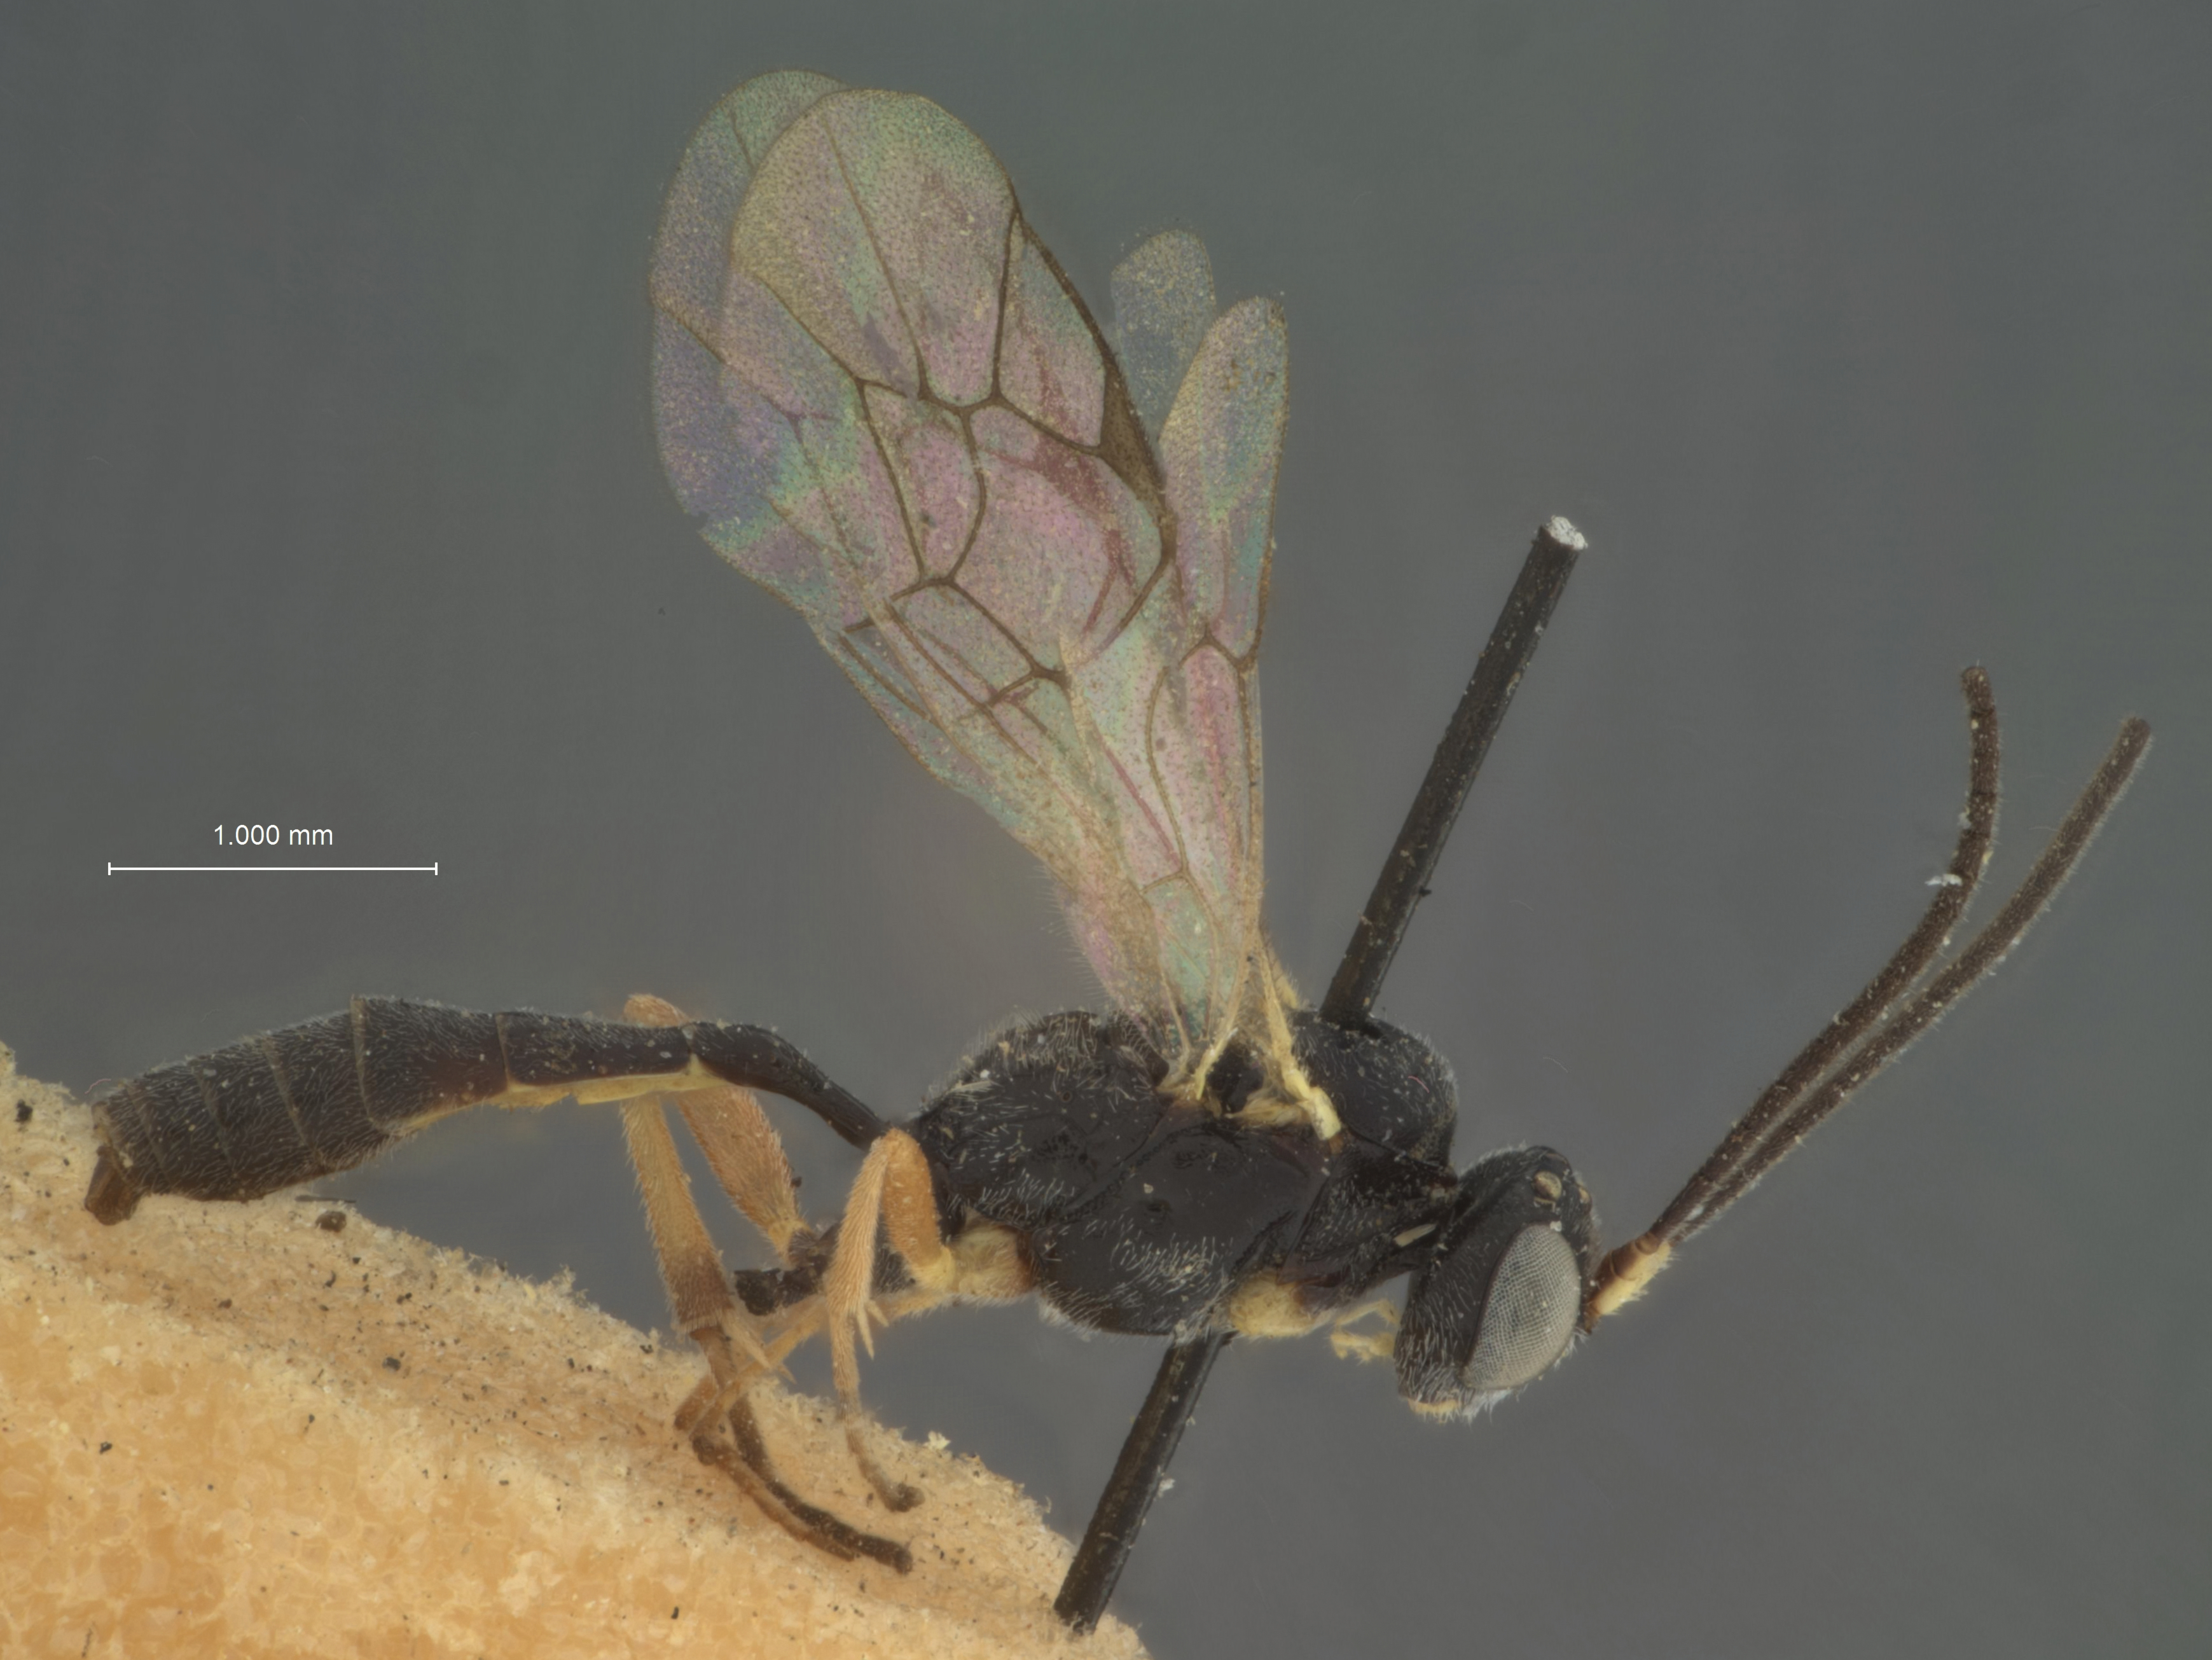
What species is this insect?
Limneria eureka
